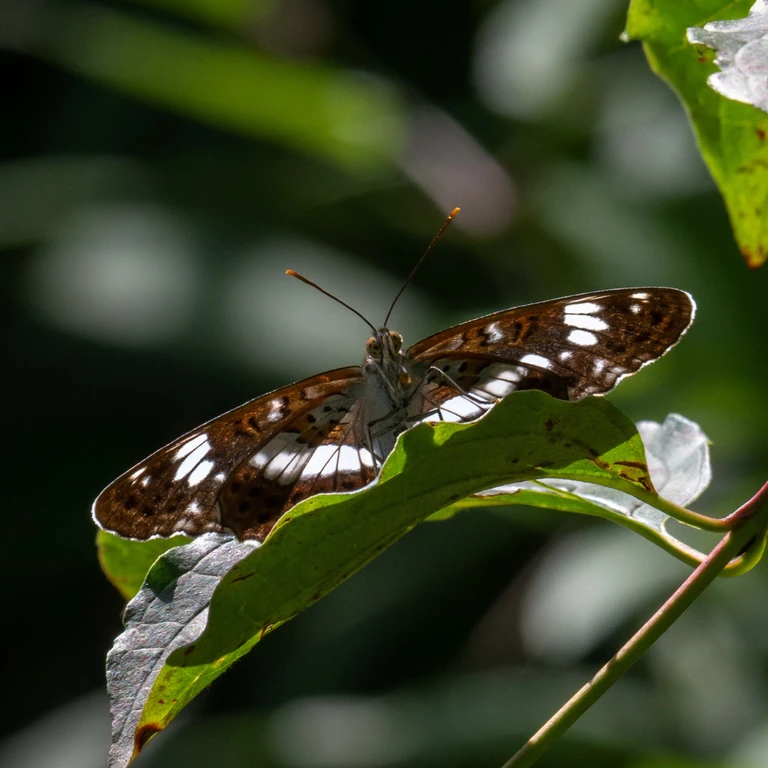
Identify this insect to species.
Limenitis camilla (also Ladoga camilla)
